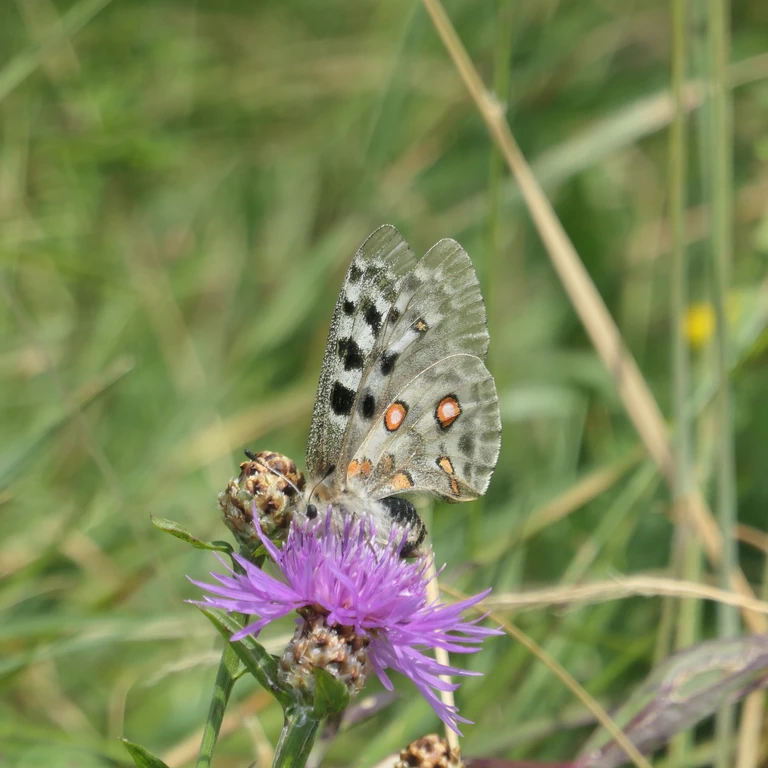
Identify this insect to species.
Parnassius apollo
